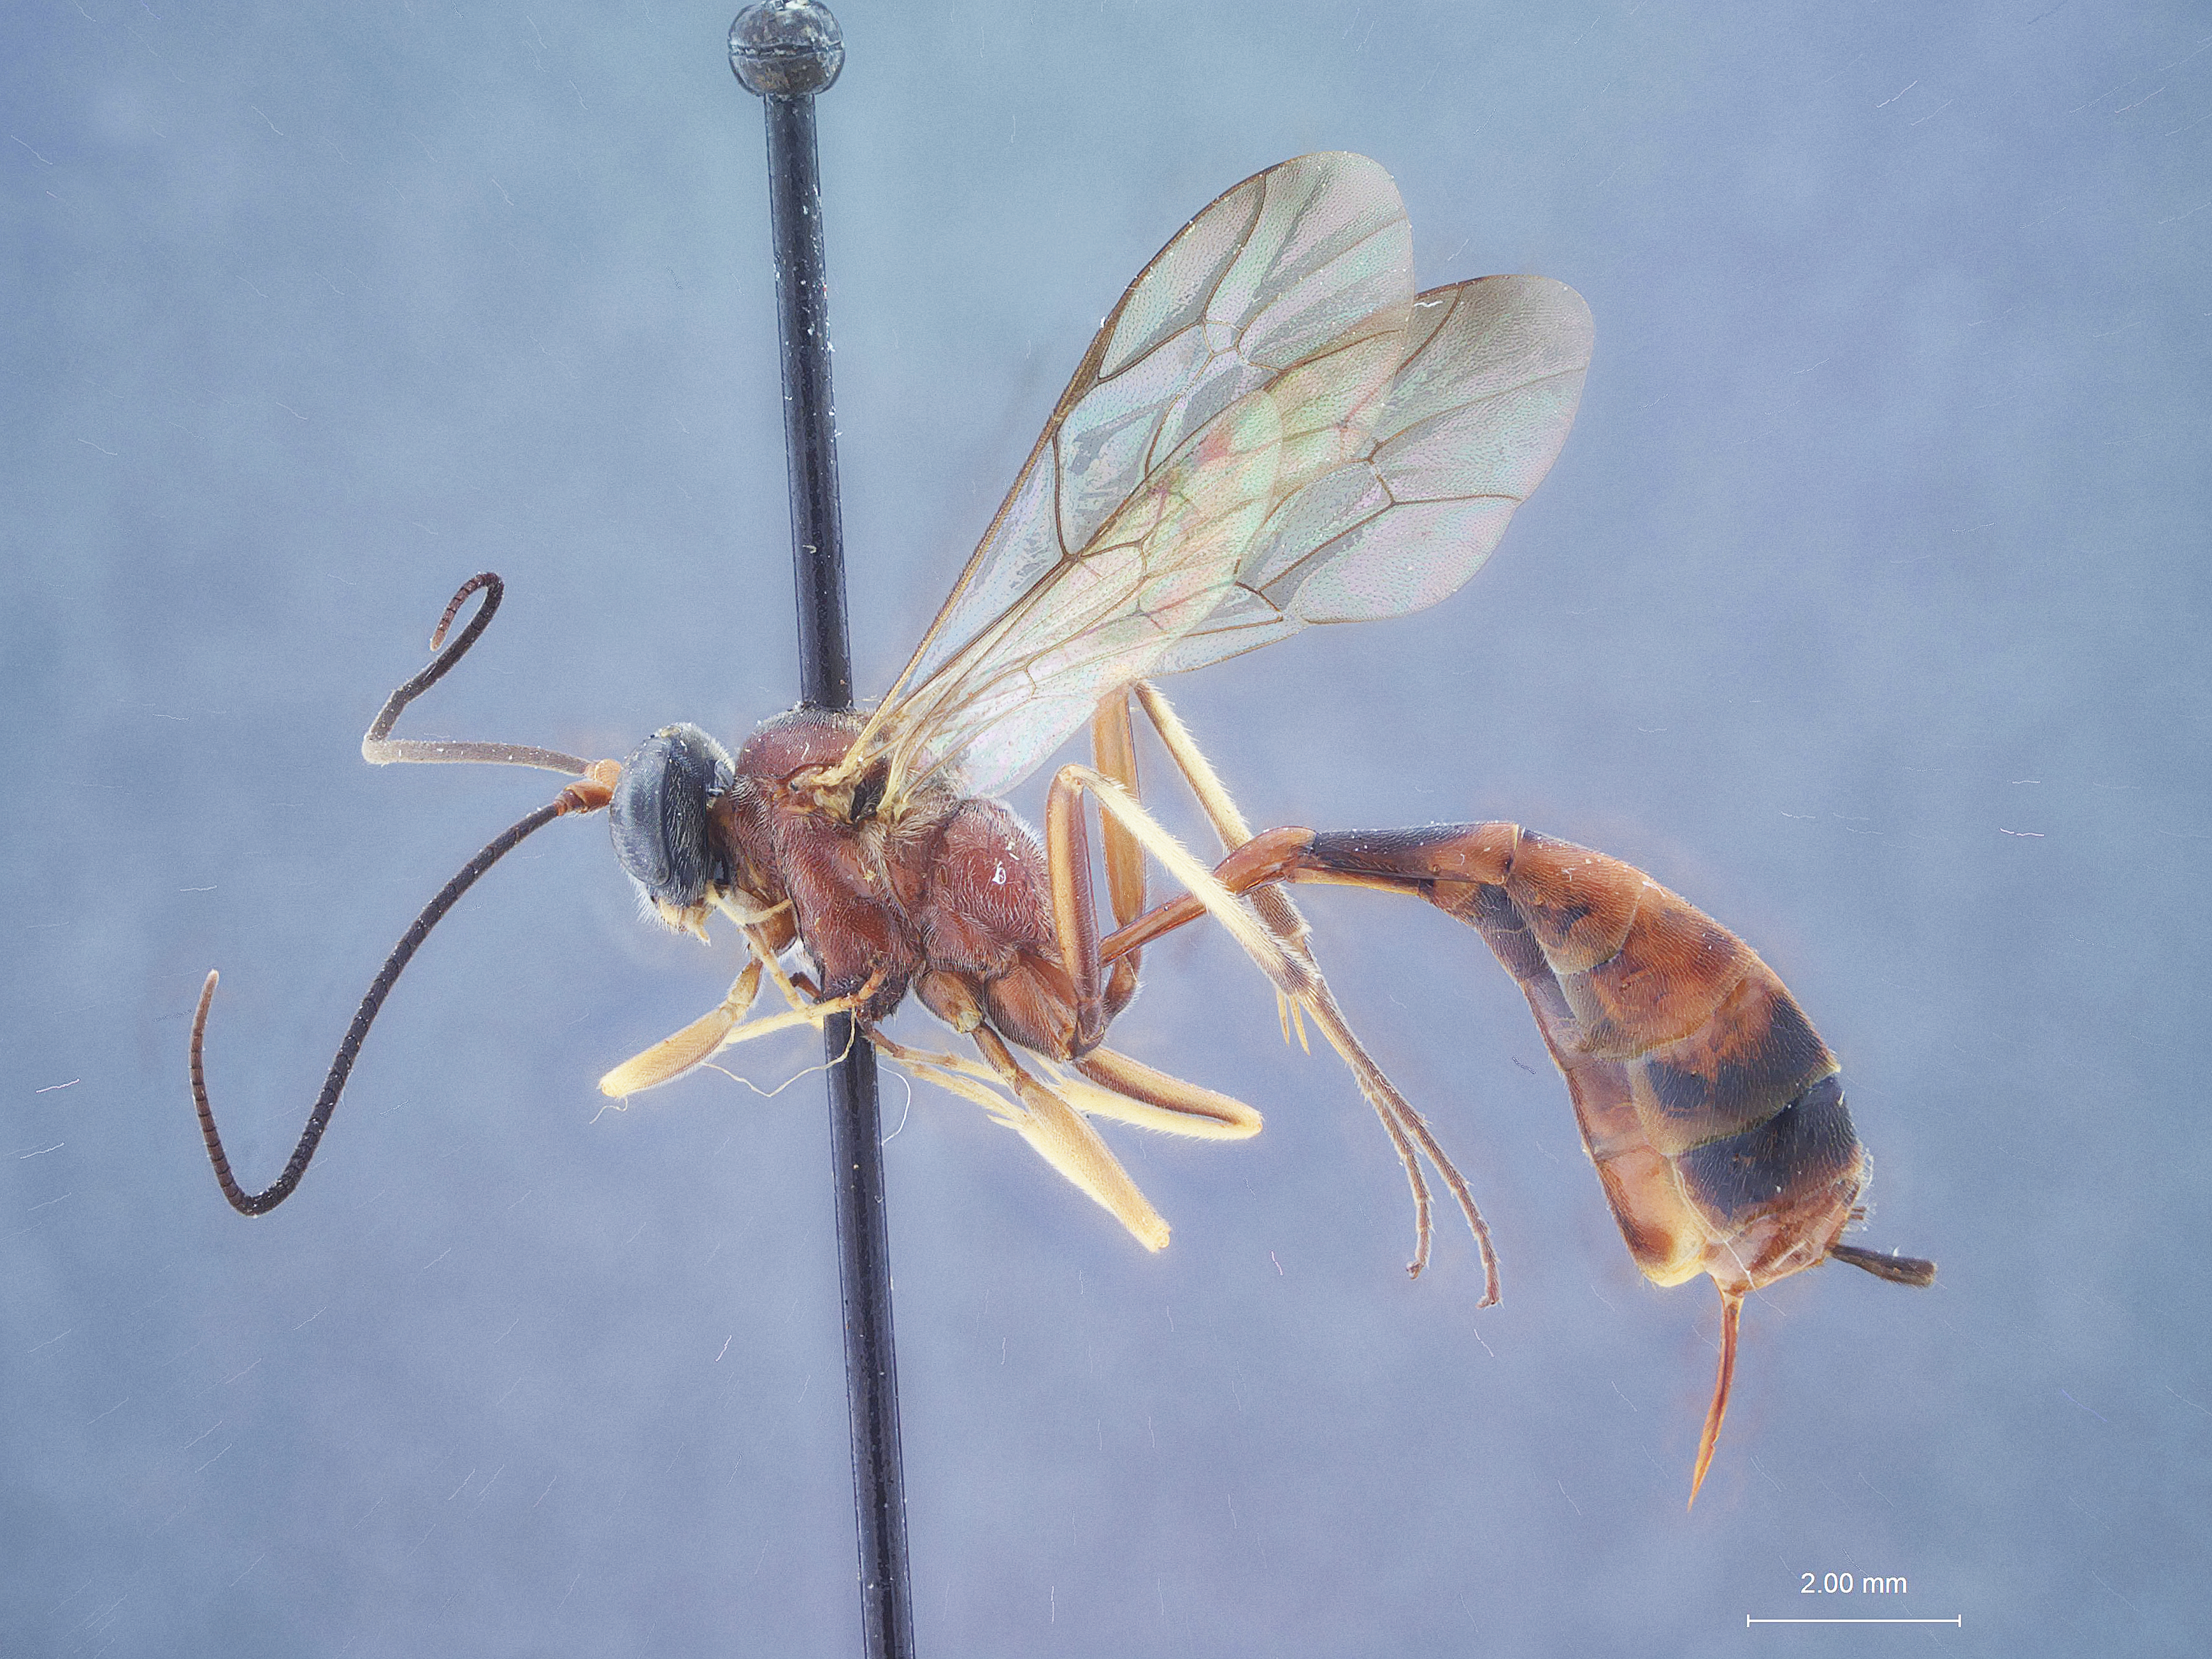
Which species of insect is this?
Campoplegidea rufescens
